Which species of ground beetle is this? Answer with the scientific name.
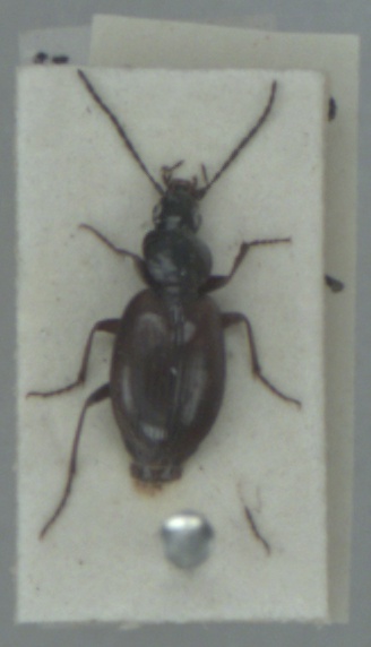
Agonum fuliginosum
